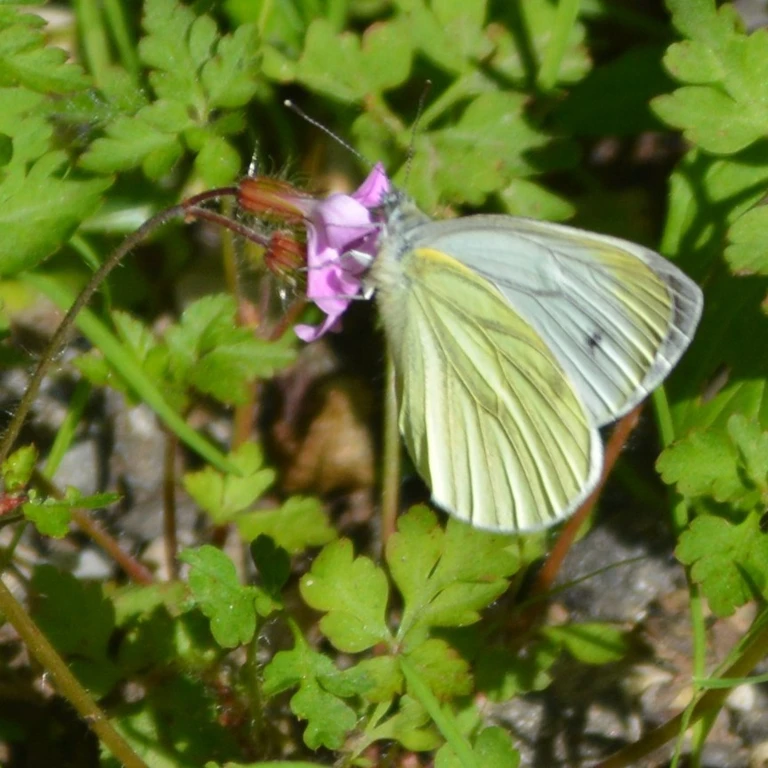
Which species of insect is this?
Pieris napi
